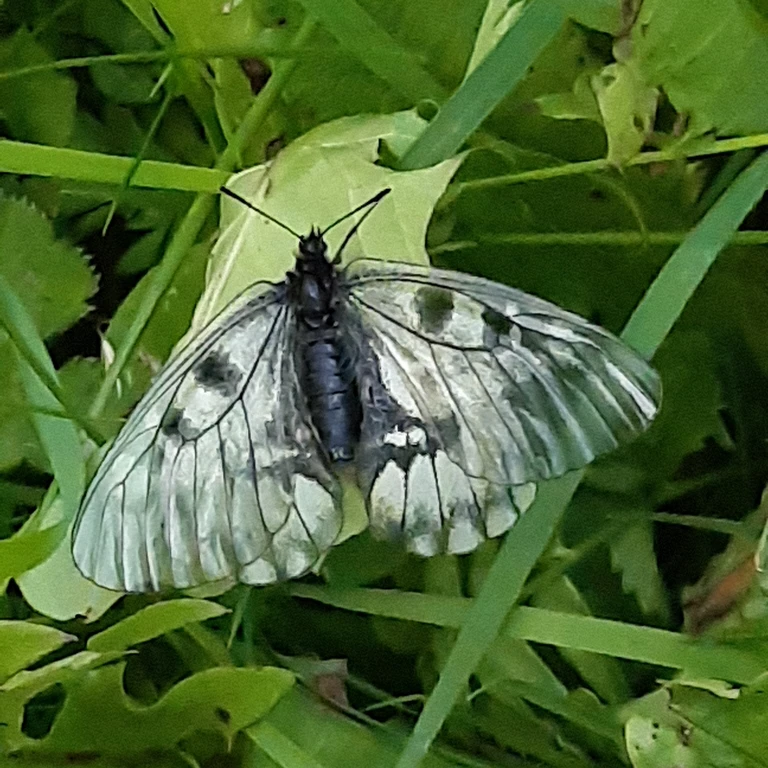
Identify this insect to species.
Parnassius mnemosyne
